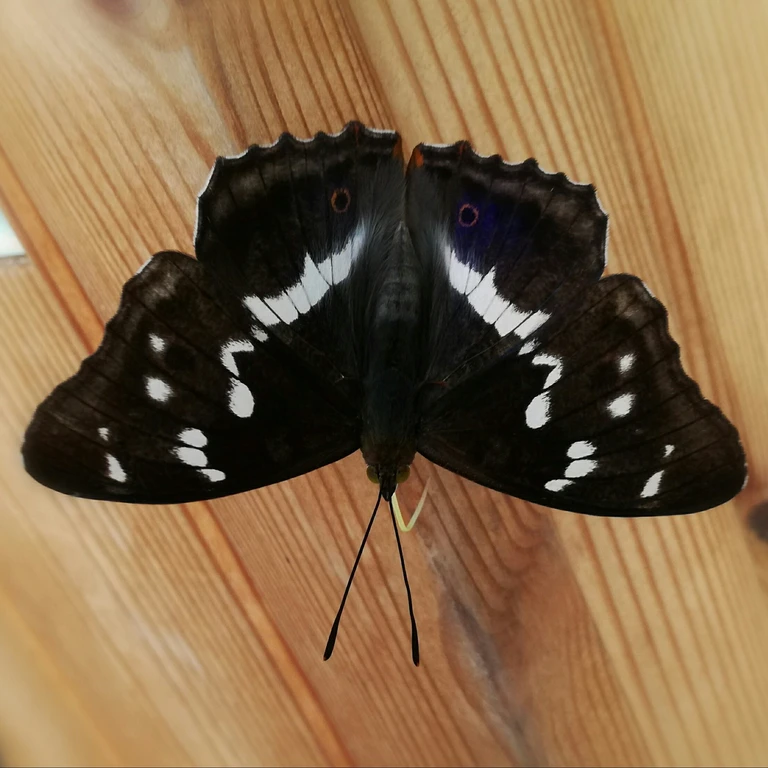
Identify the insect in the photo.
Apatura iris
